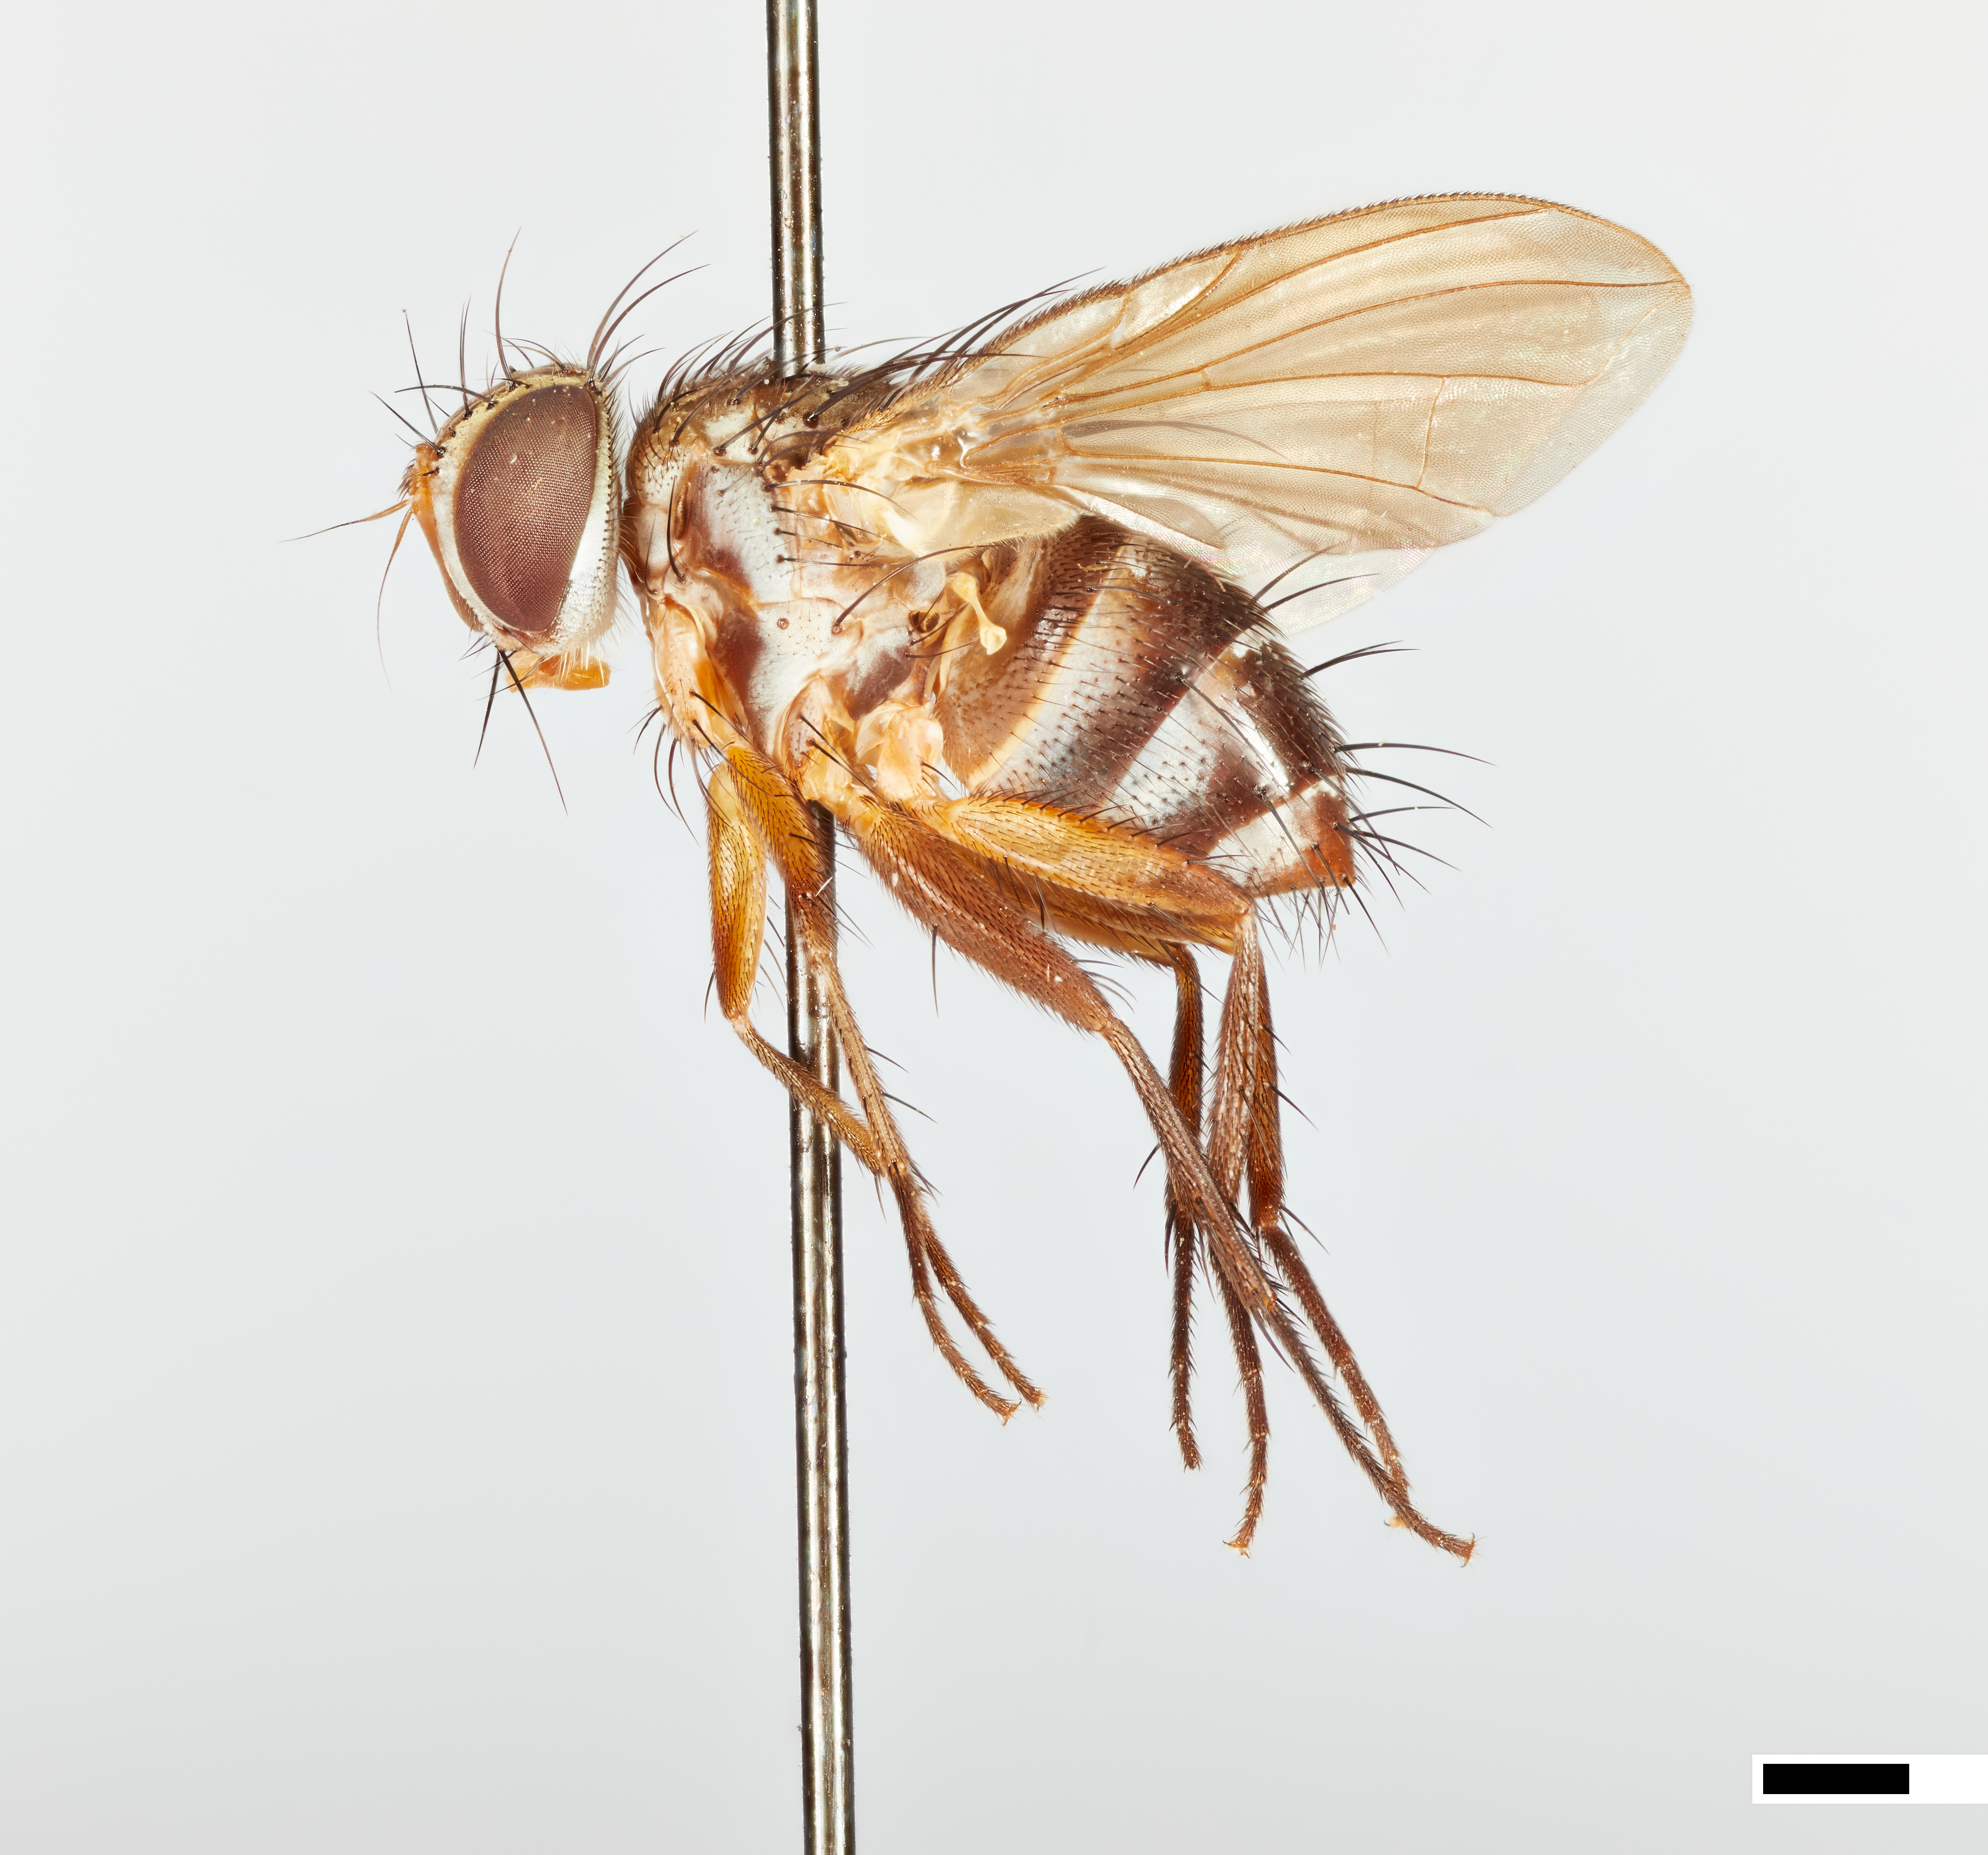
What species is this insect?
Oedematocera striata
